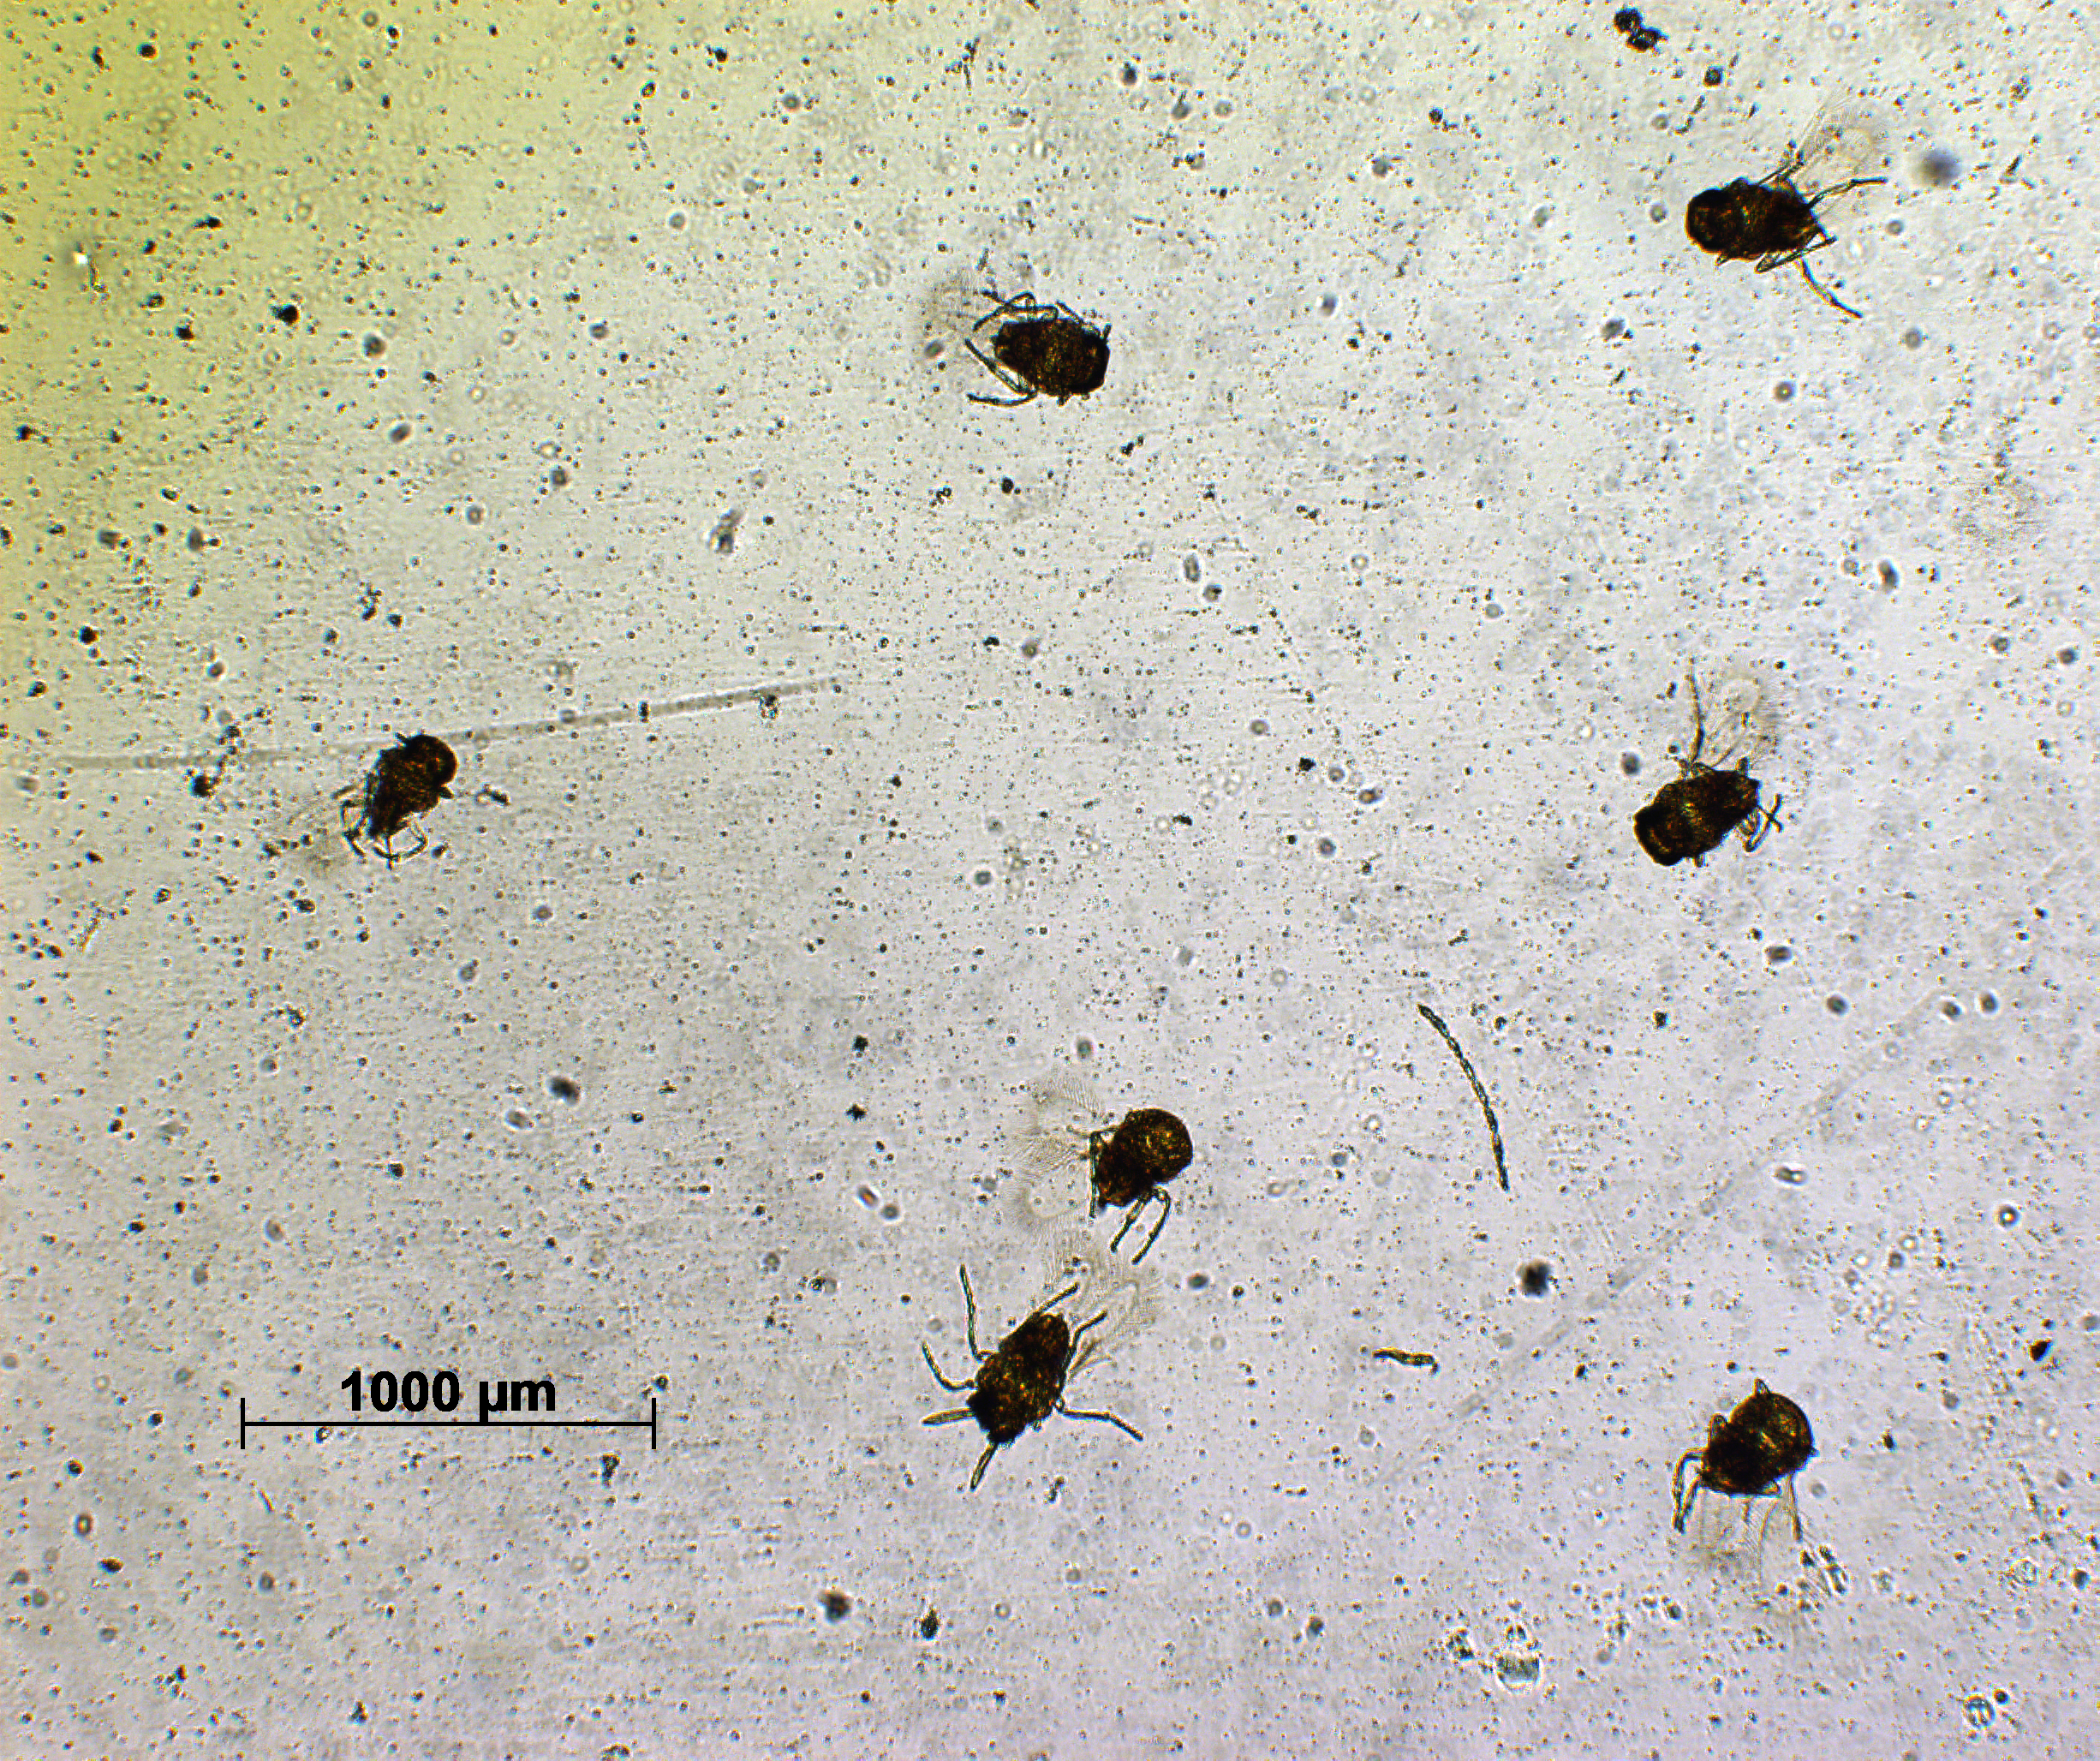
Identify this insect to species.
Artas koebelei
